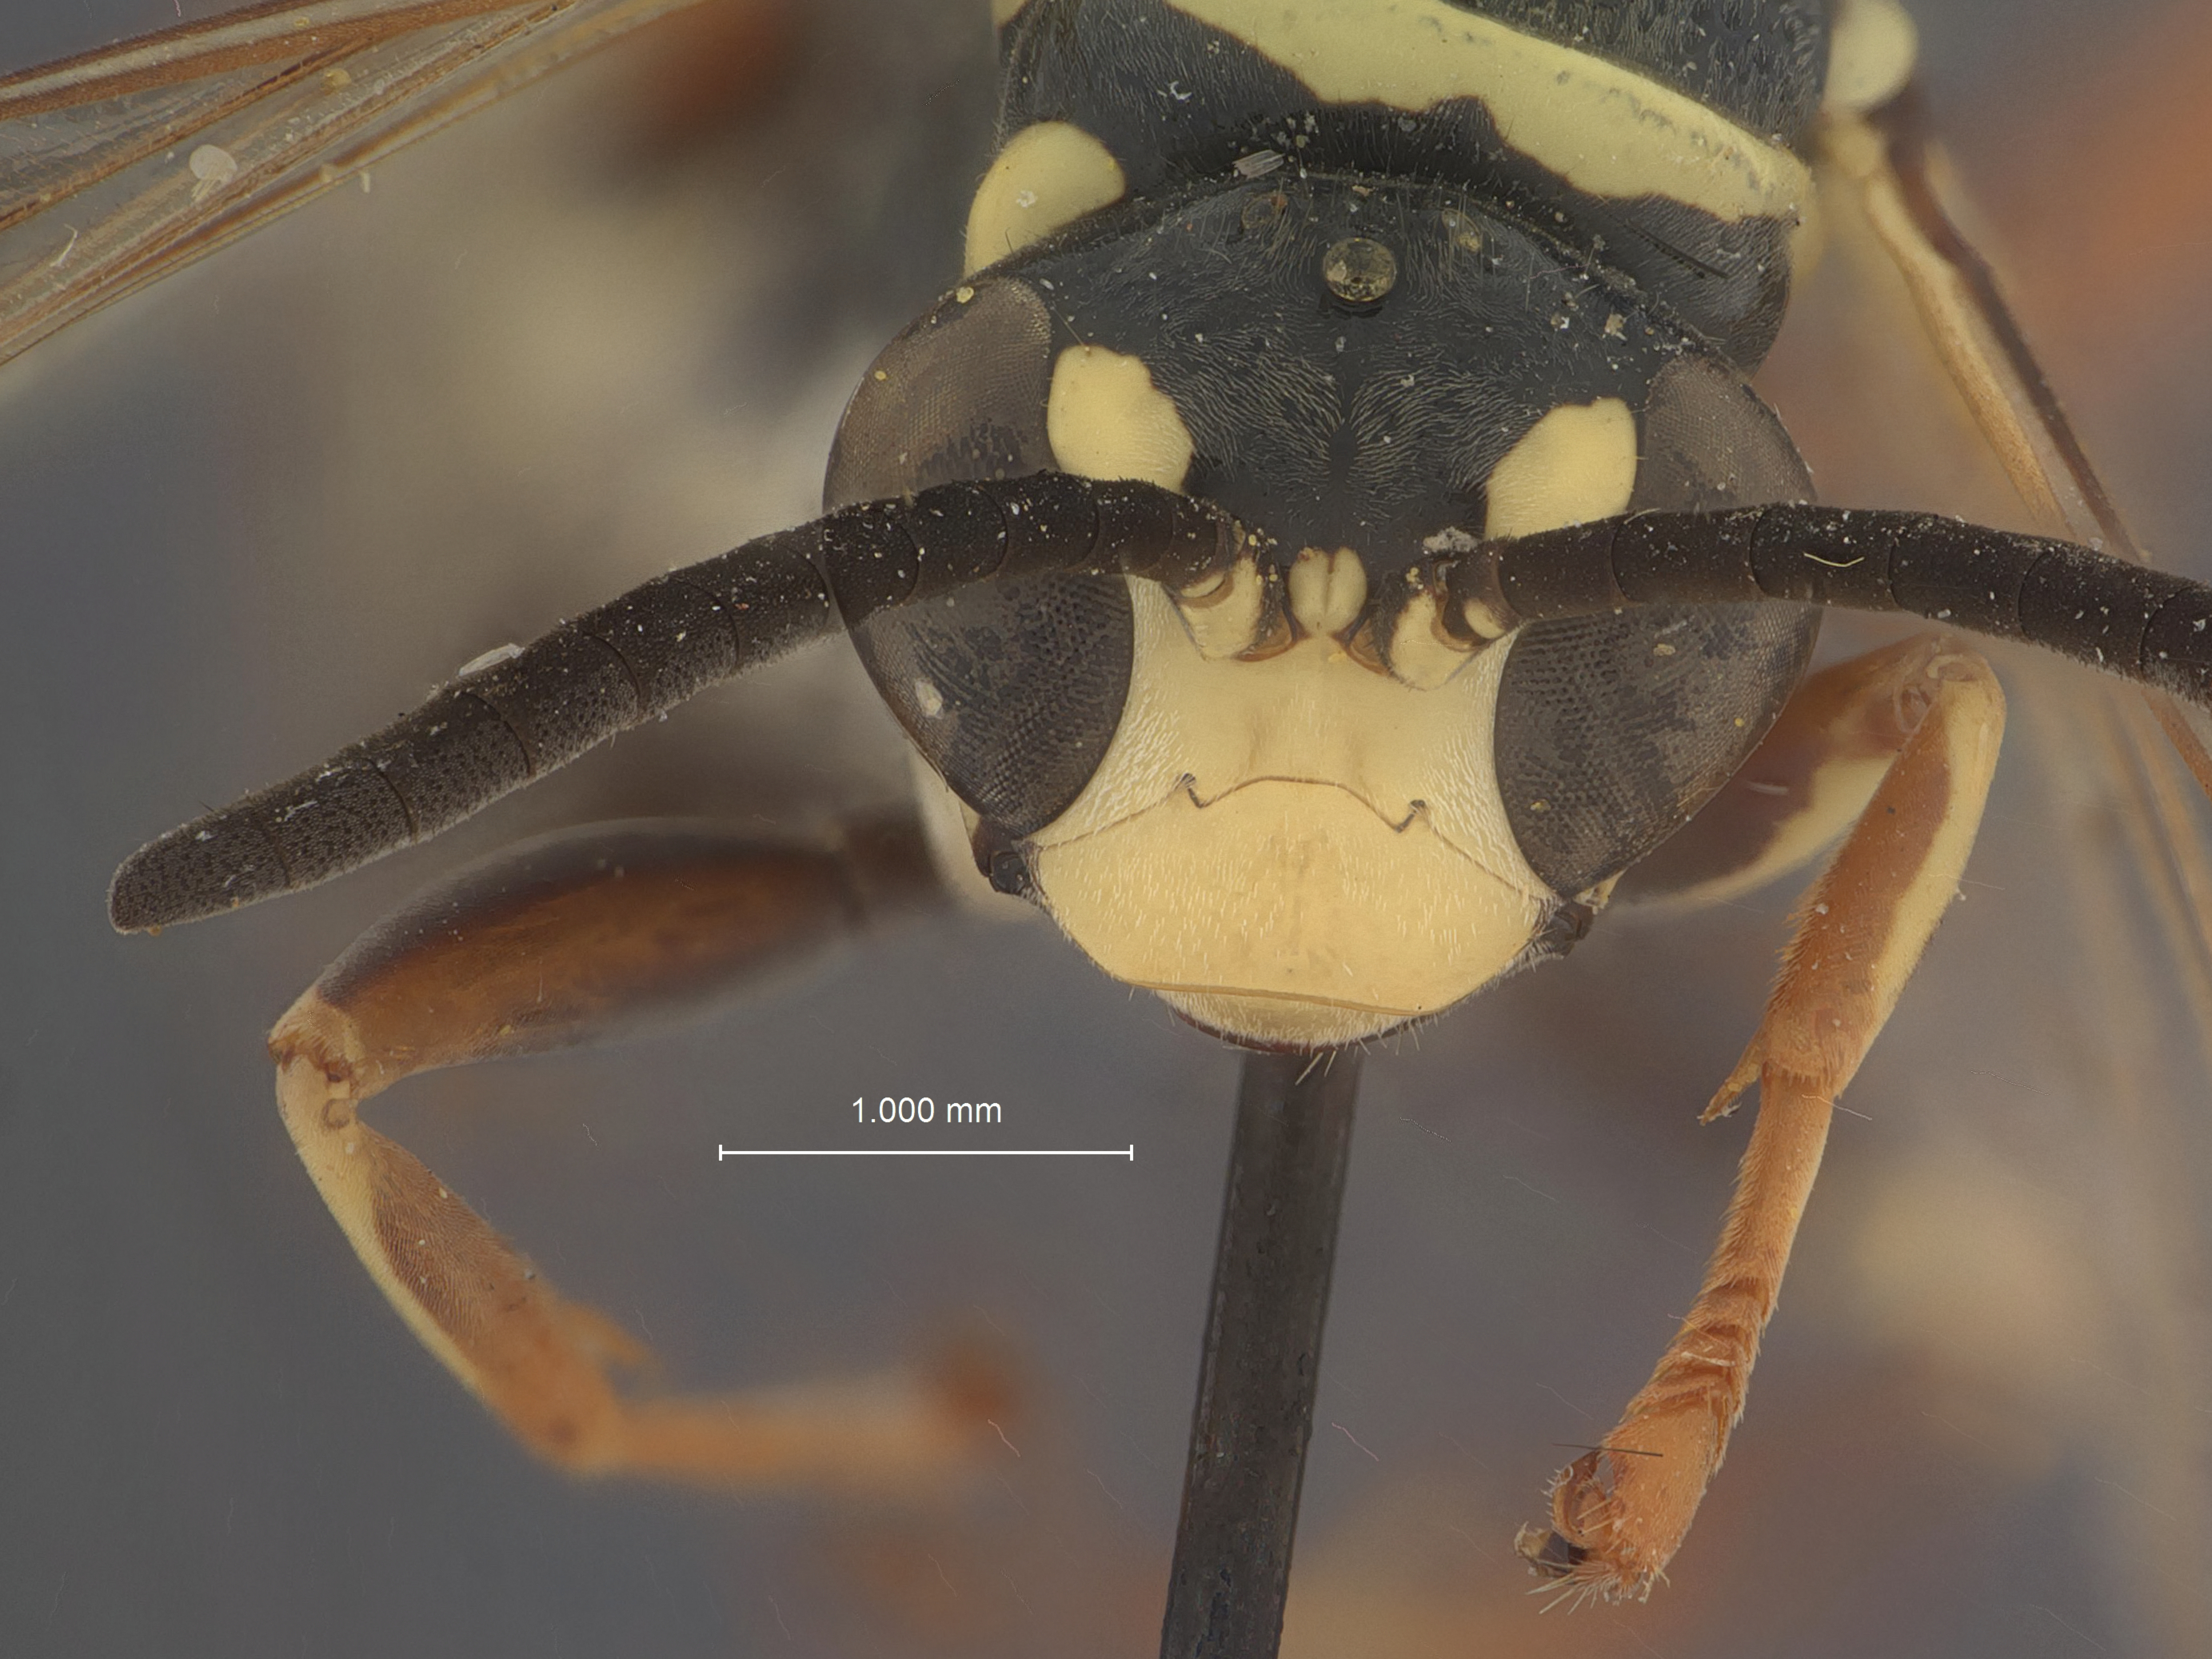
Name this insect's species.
Ceropales neomexicana
